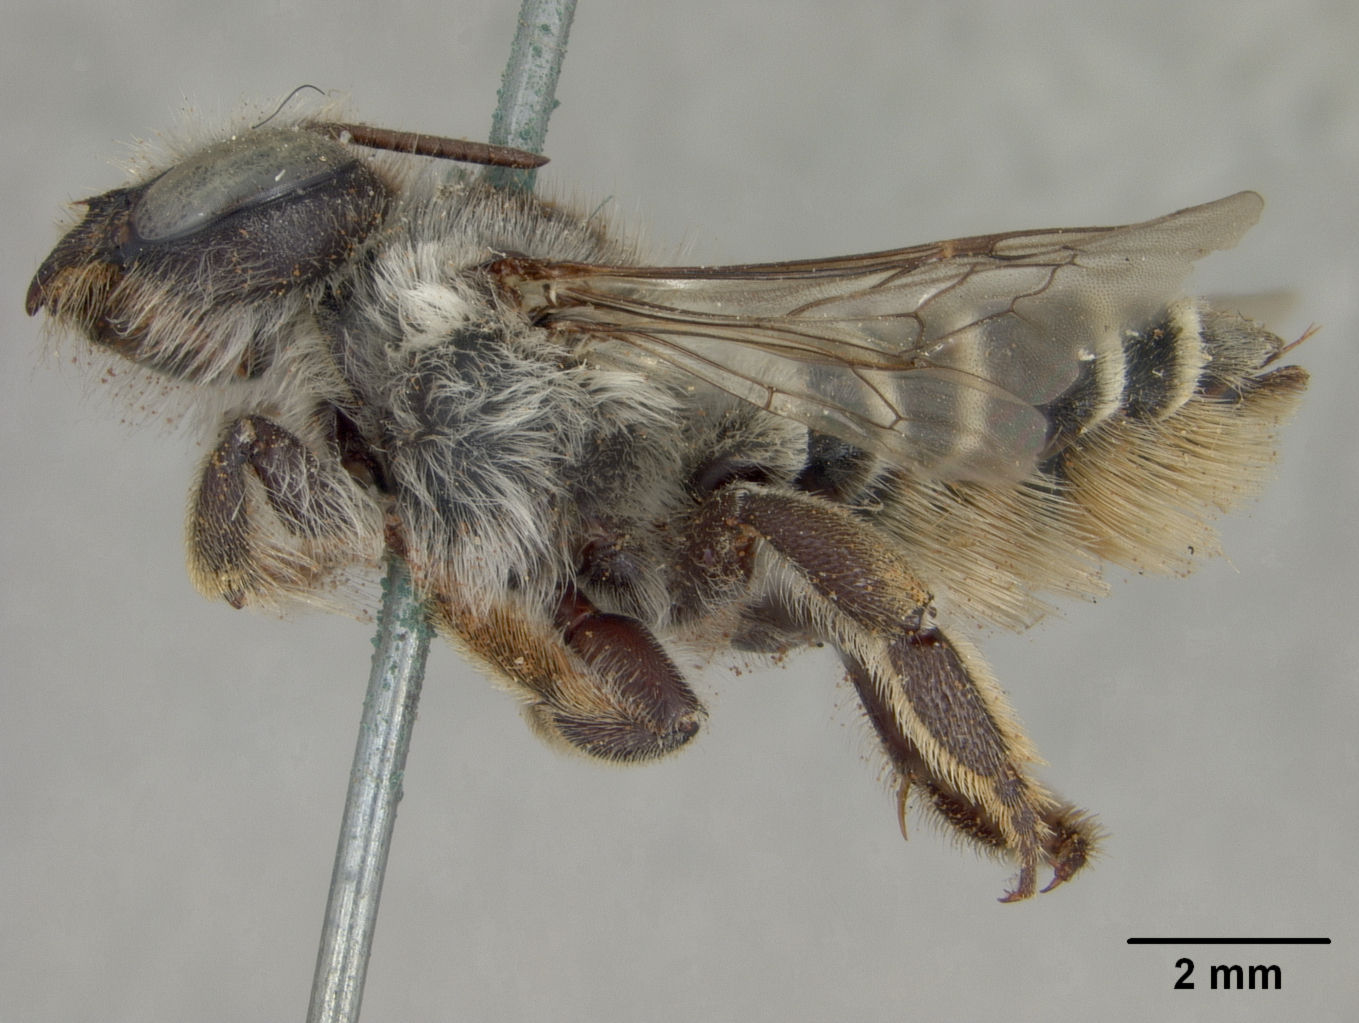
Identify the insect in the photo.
Megachile dulciana
